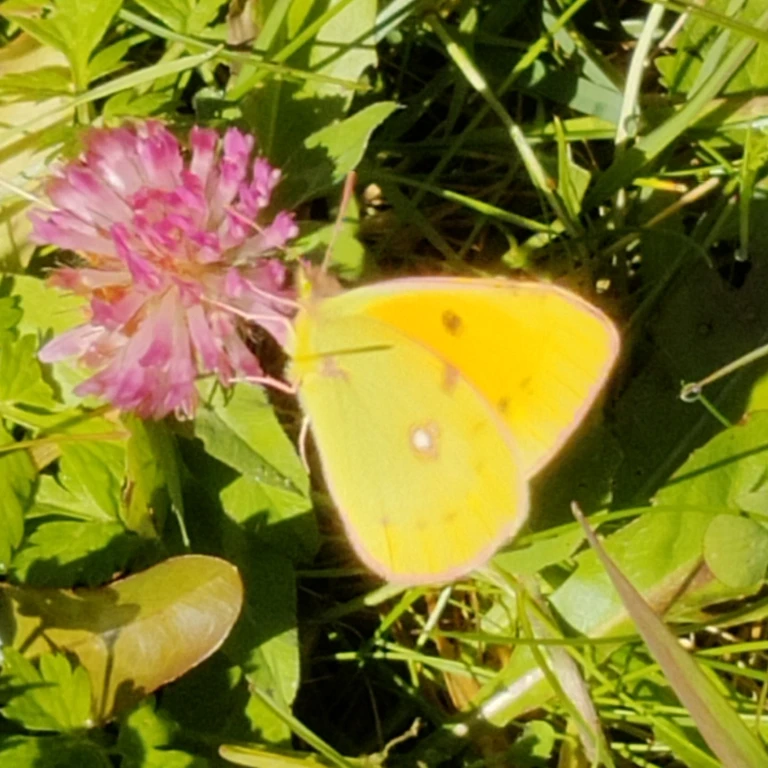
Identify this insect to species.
Colias croceus
